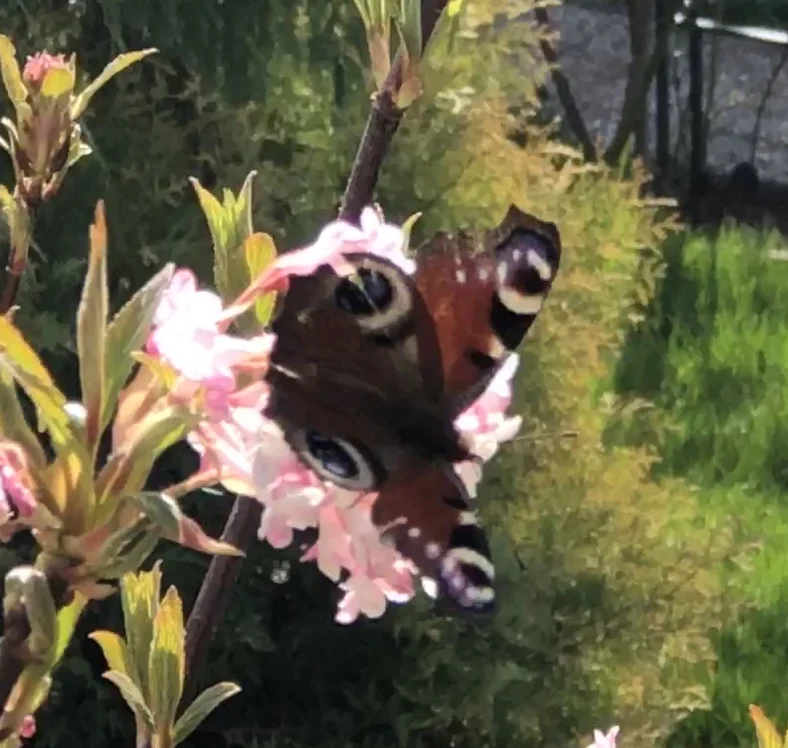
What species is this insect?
Aglais io
